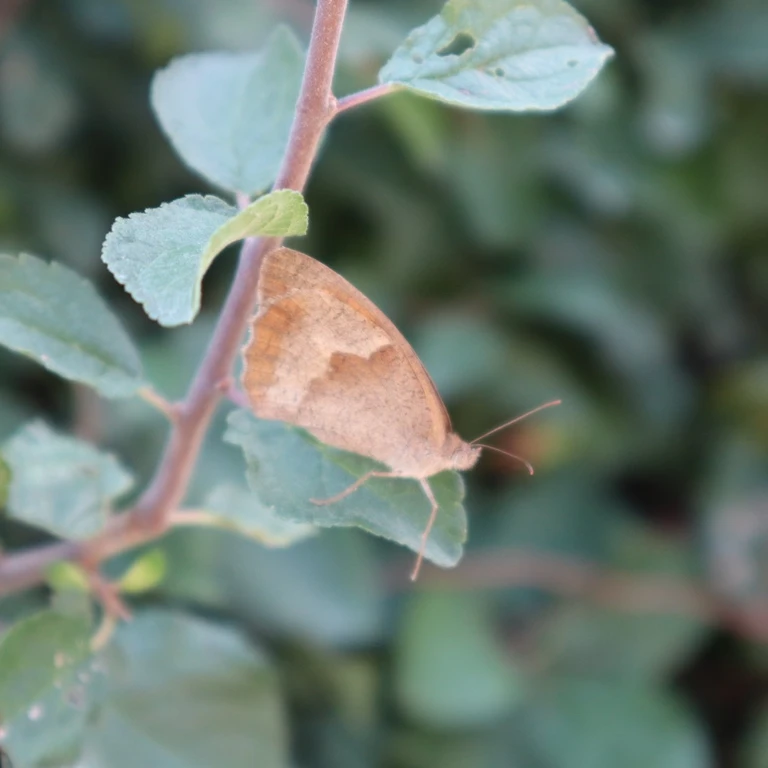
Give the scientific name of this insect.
Maniola jurtina
